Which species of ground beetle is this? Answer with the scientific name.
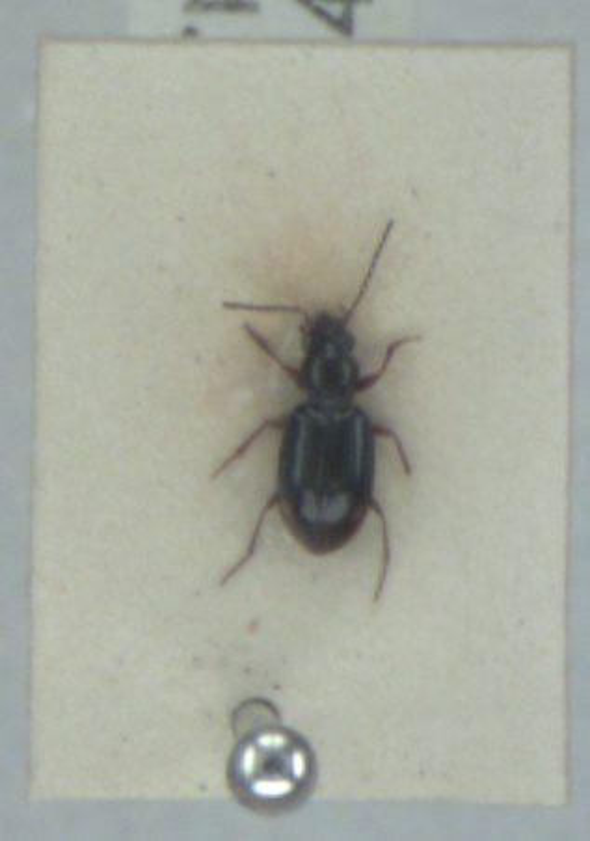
Bembidion doris
